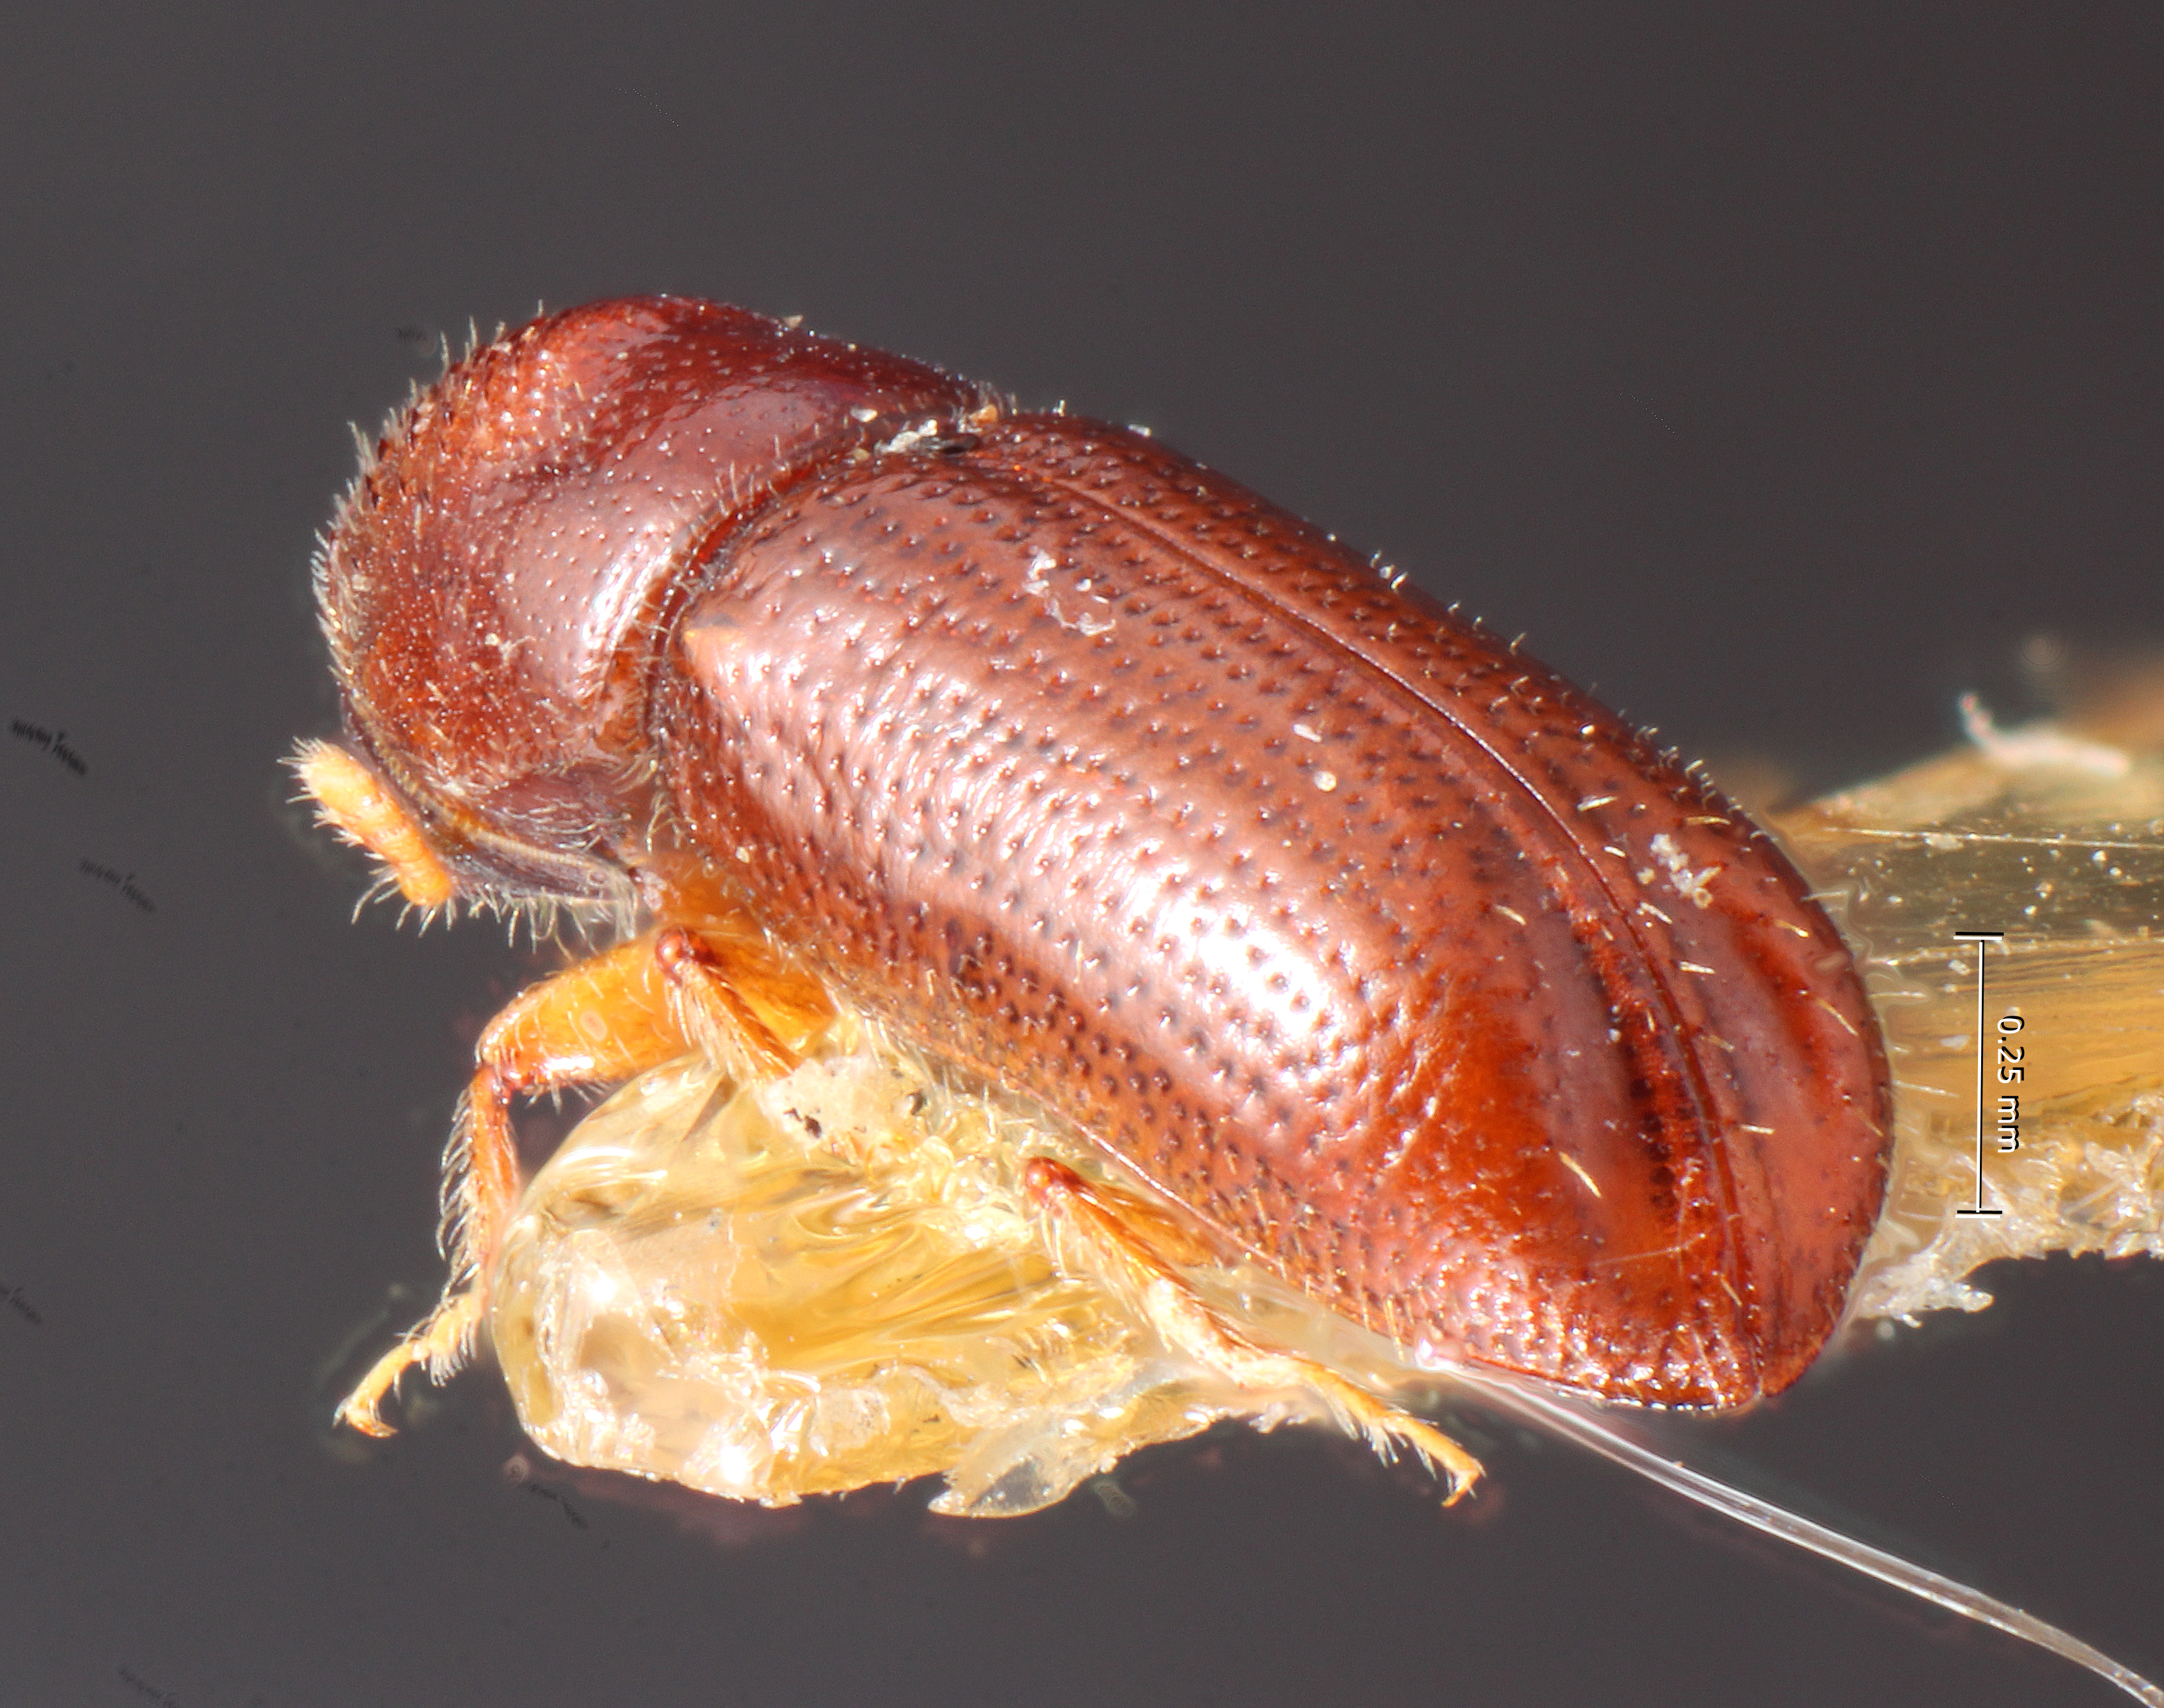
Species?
Pityophthorus murrayanae
